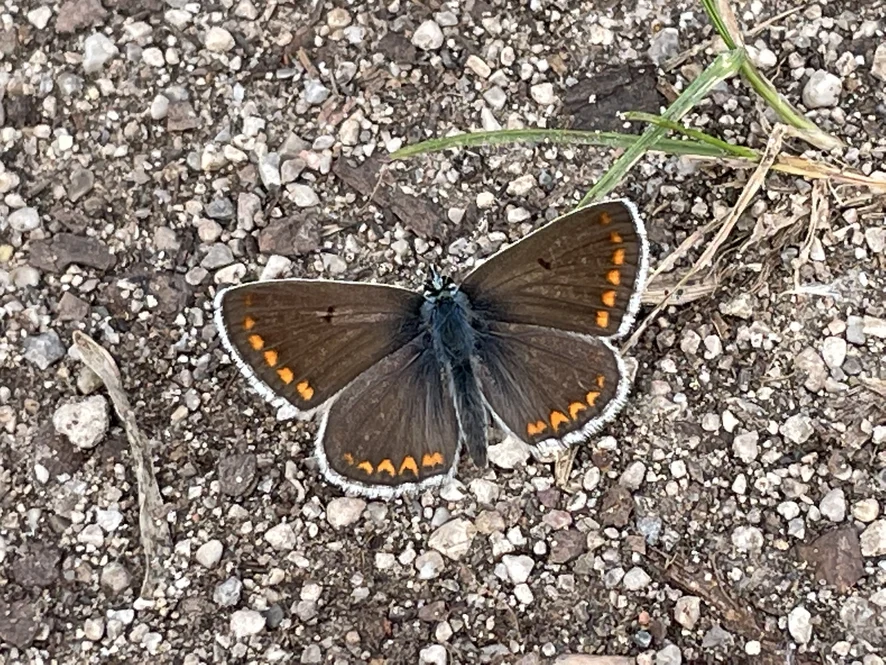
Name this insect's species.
Aricia agestis/artaxerxes
